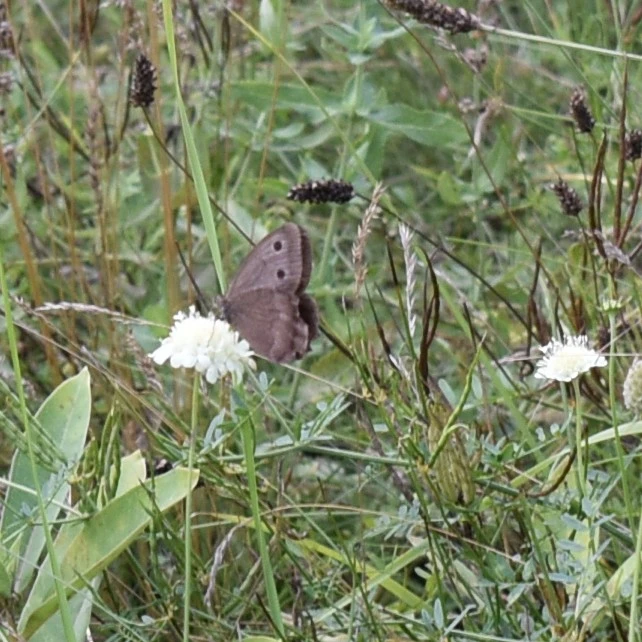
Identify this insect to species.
Minois dryas
